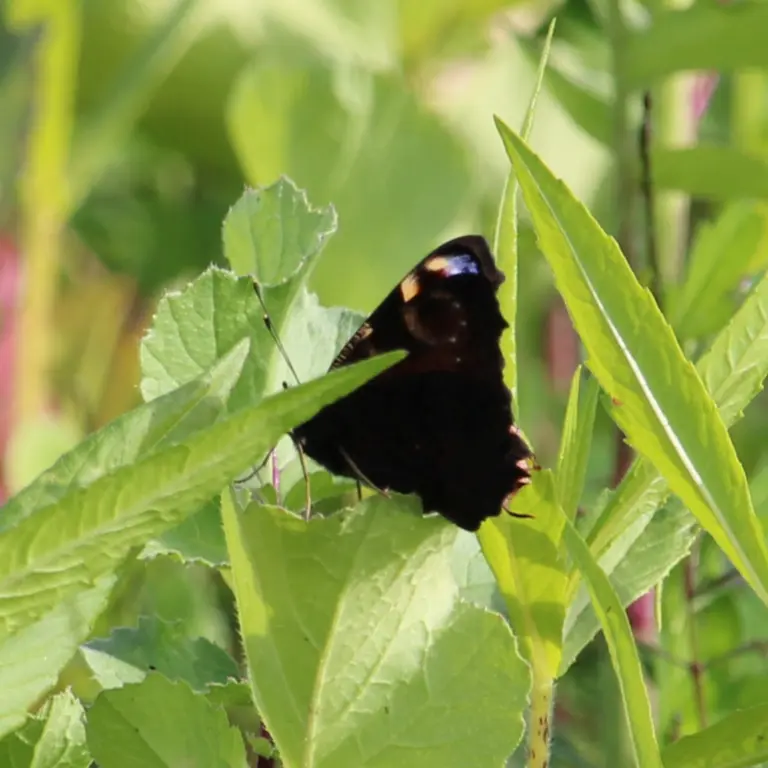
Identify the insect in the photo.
Aglais io
